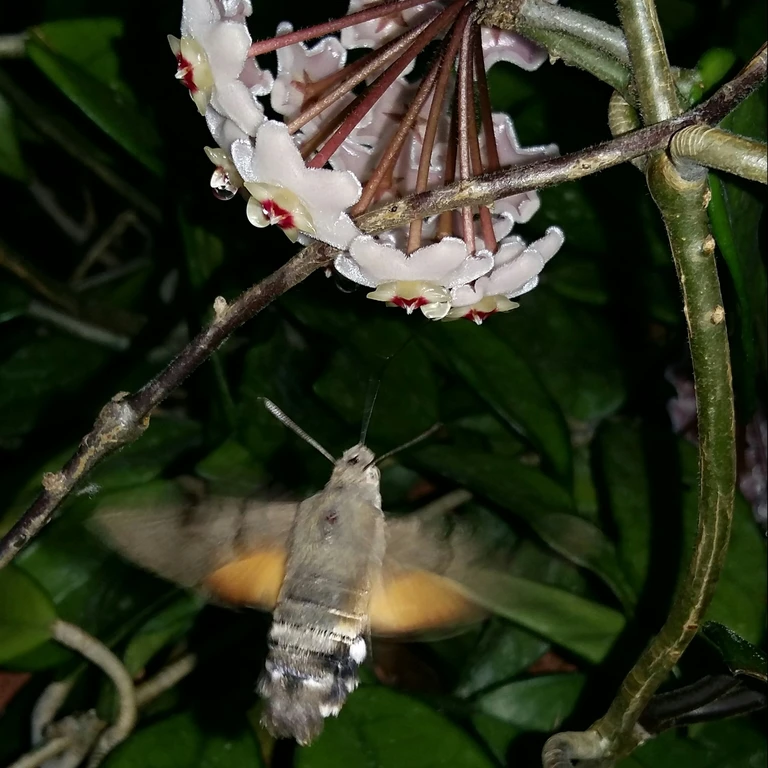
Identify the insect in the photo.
Macroglossum stellatarum
